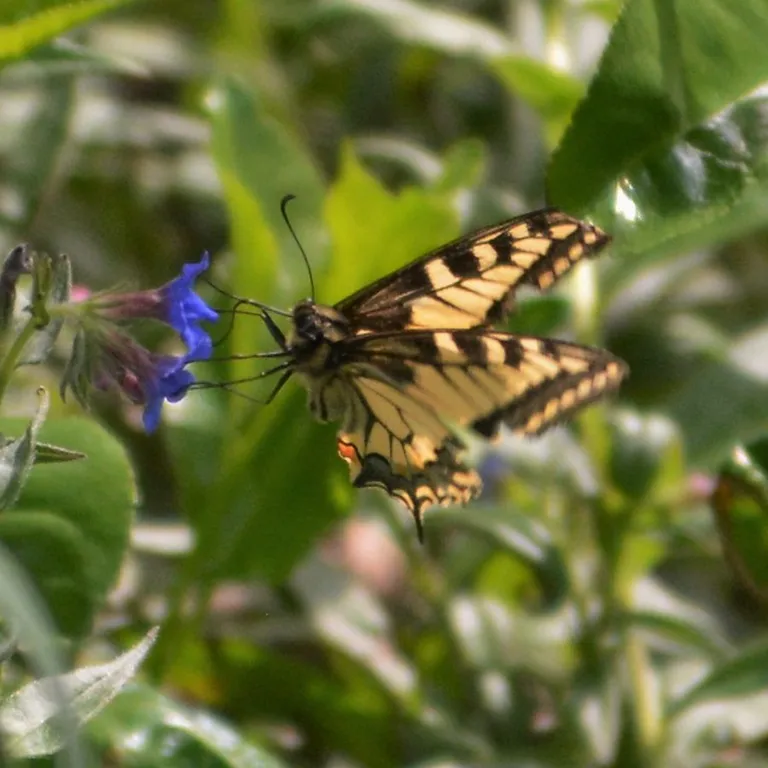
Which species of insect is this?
Papilio machaon
